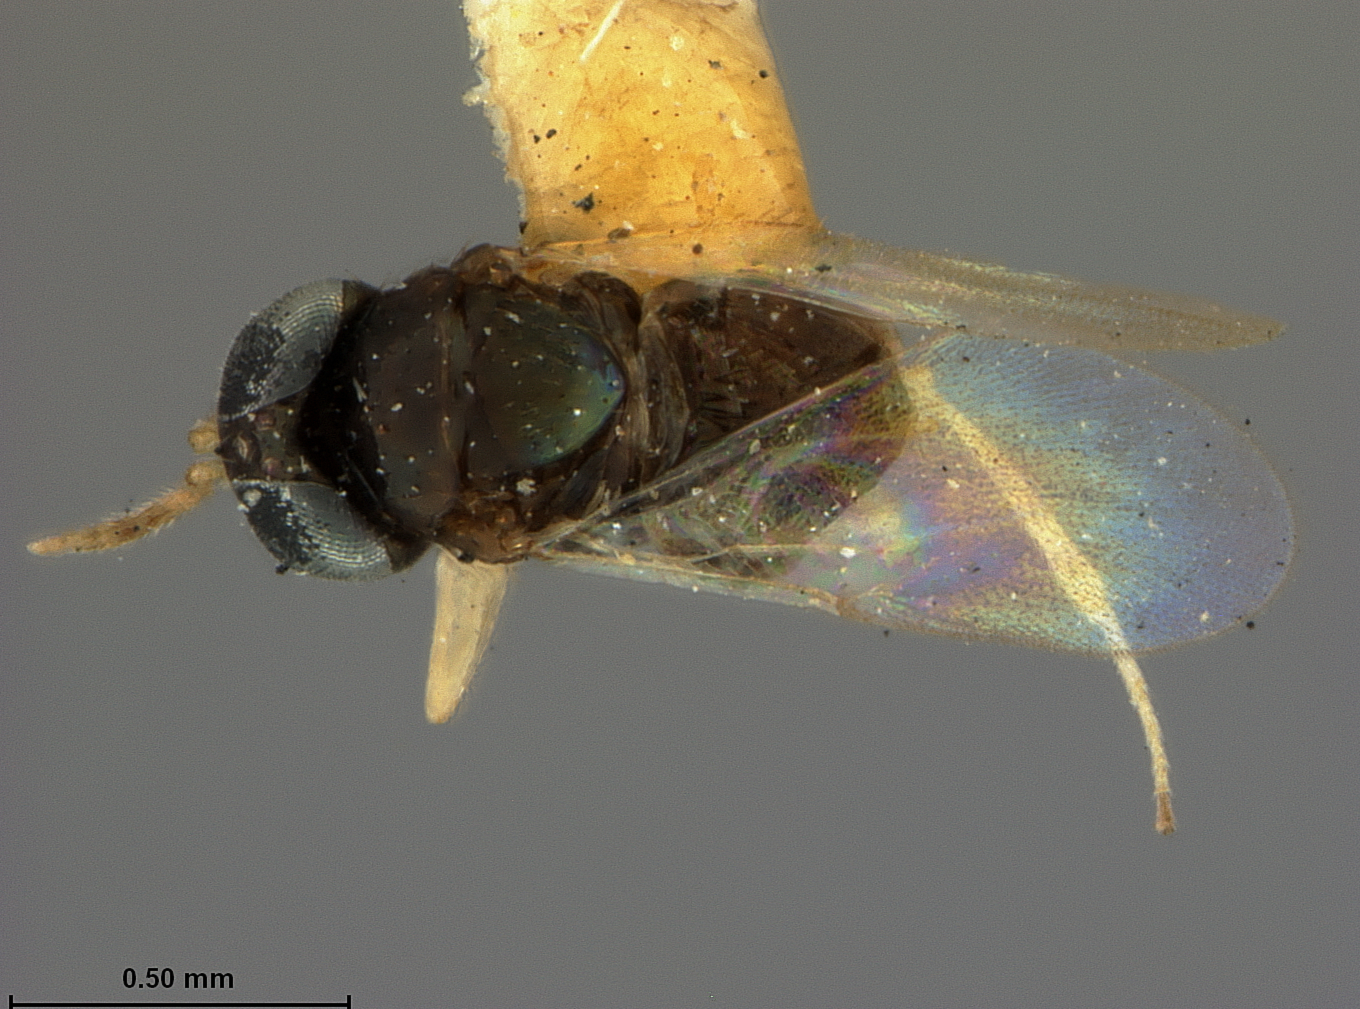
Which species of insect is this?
Aphidencyrtus pallidipes
